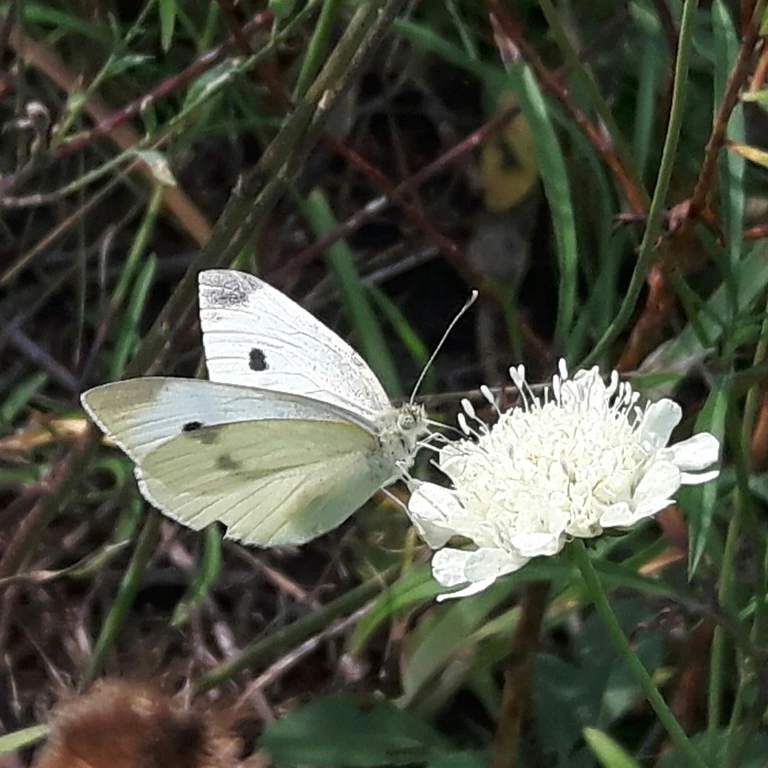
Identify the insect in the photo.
Pieris rapae
